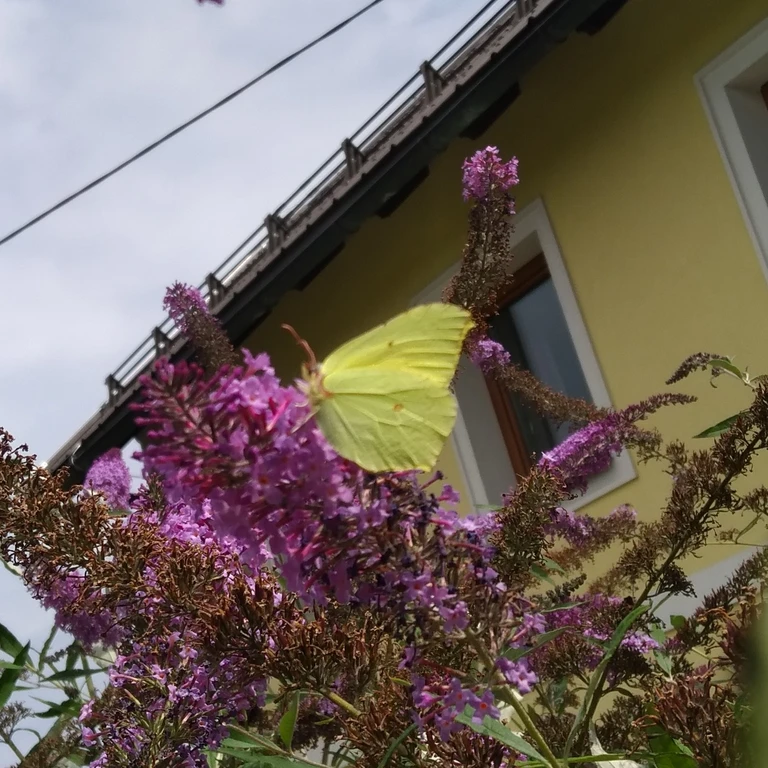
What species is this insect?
Gonepteryx rhamni
